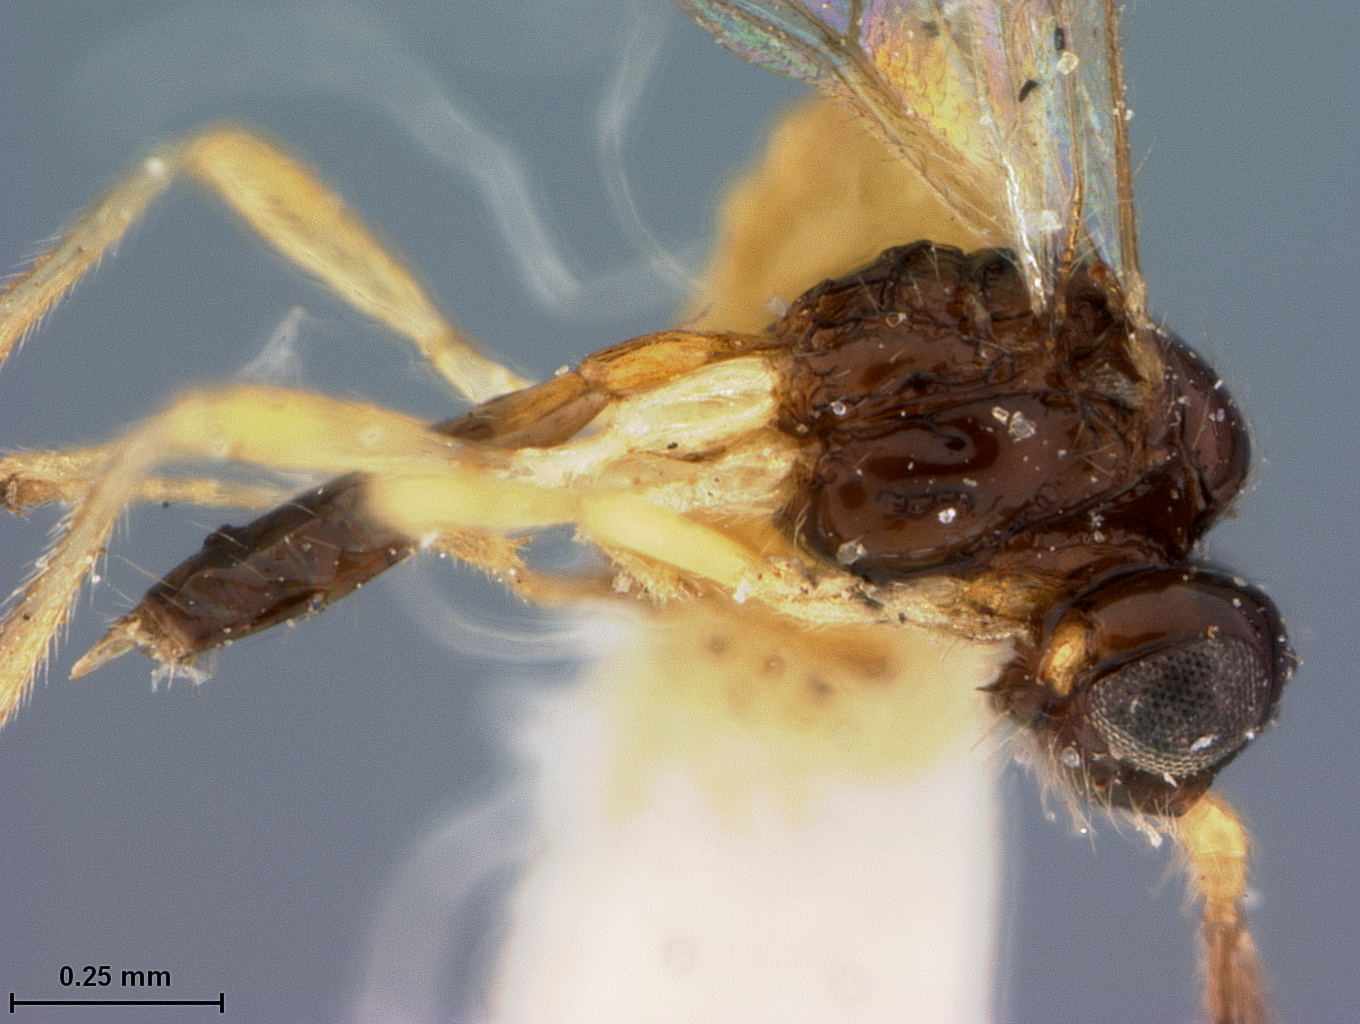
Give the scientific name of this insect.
Synaldis paraclypealis
